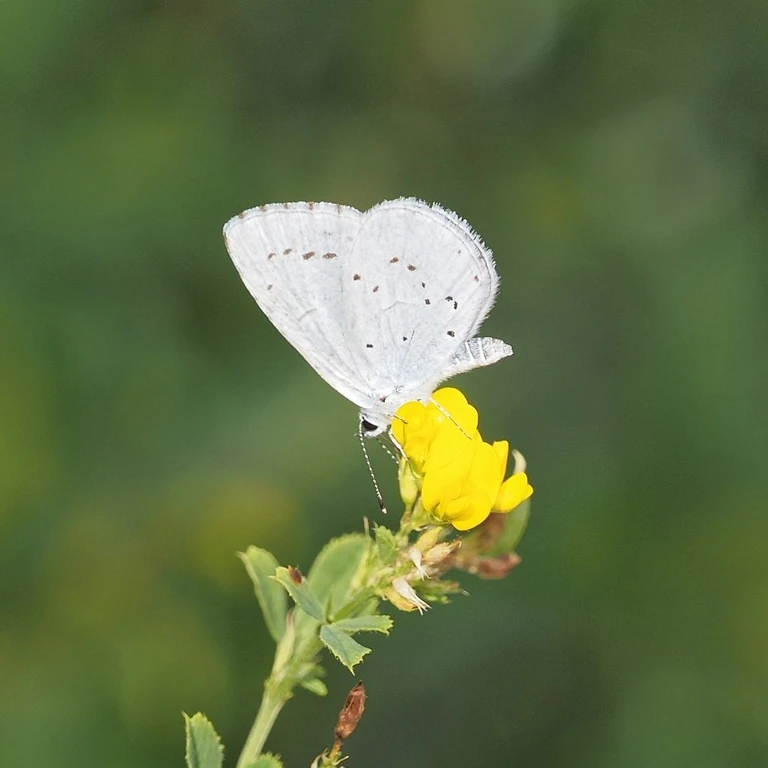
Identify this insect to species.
Celastrina argiolus
